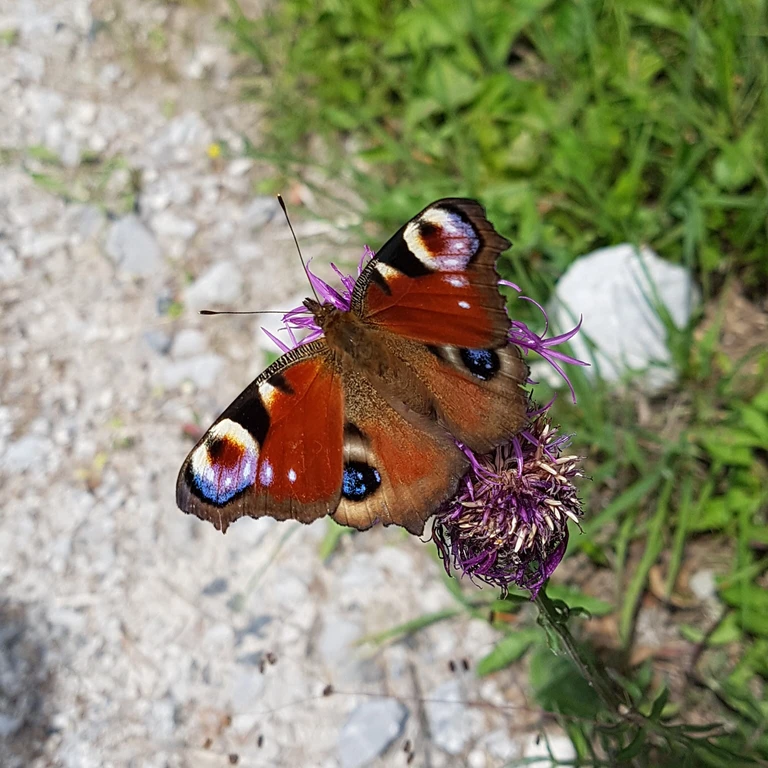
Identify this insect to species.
Aglais io
